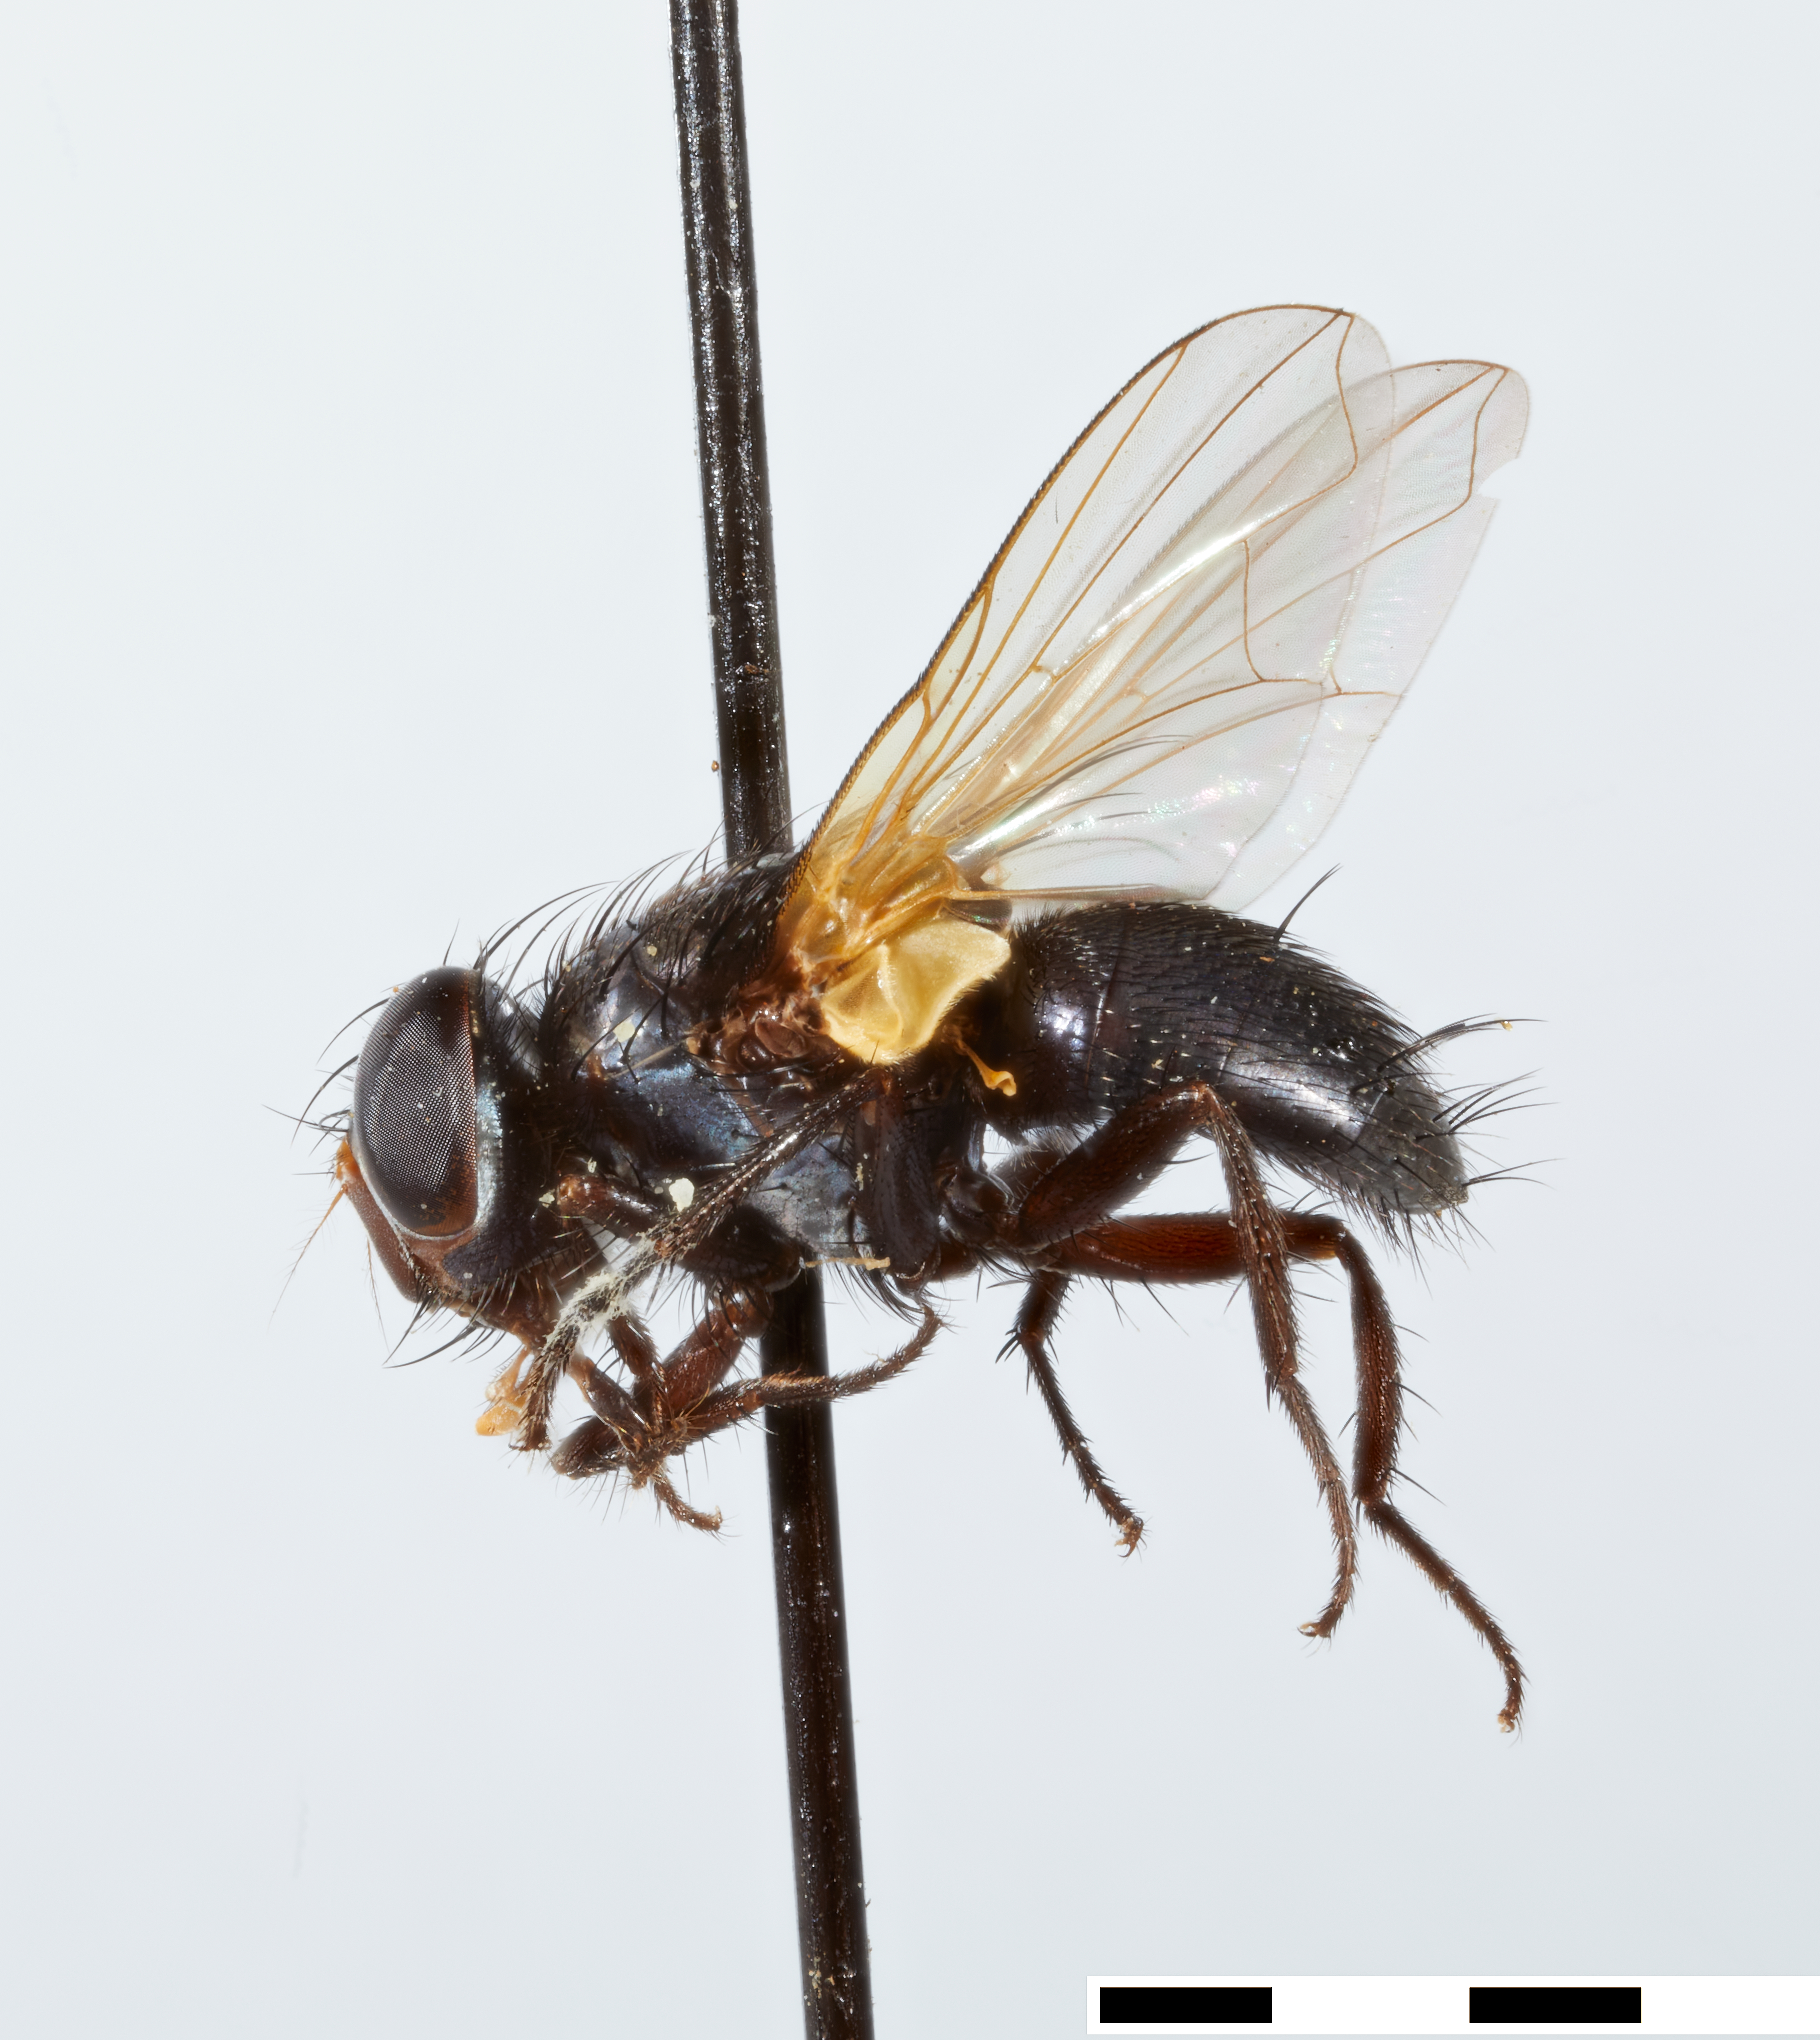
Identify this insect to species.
Myiophasiopsis flavotegulata
